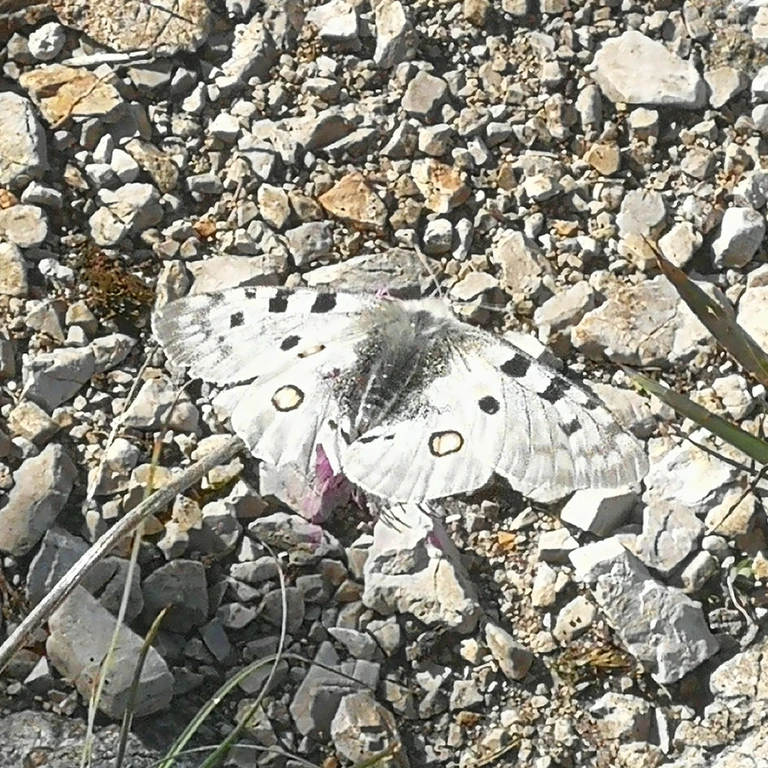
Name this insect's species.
Parnassius apollo
